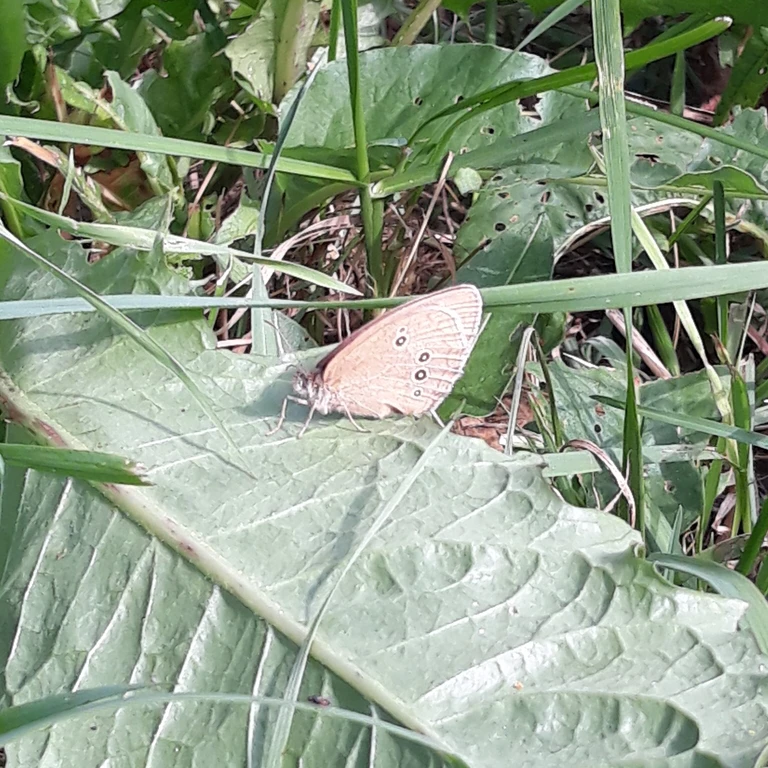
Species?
Aphantopus hyperantus
